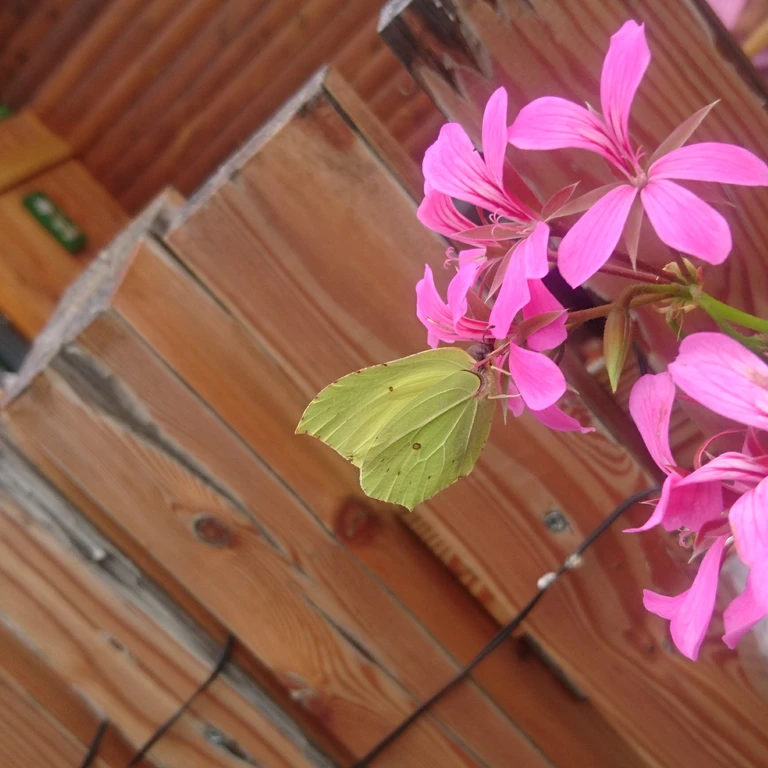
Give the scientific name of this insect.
Gonepteryx rhamni
